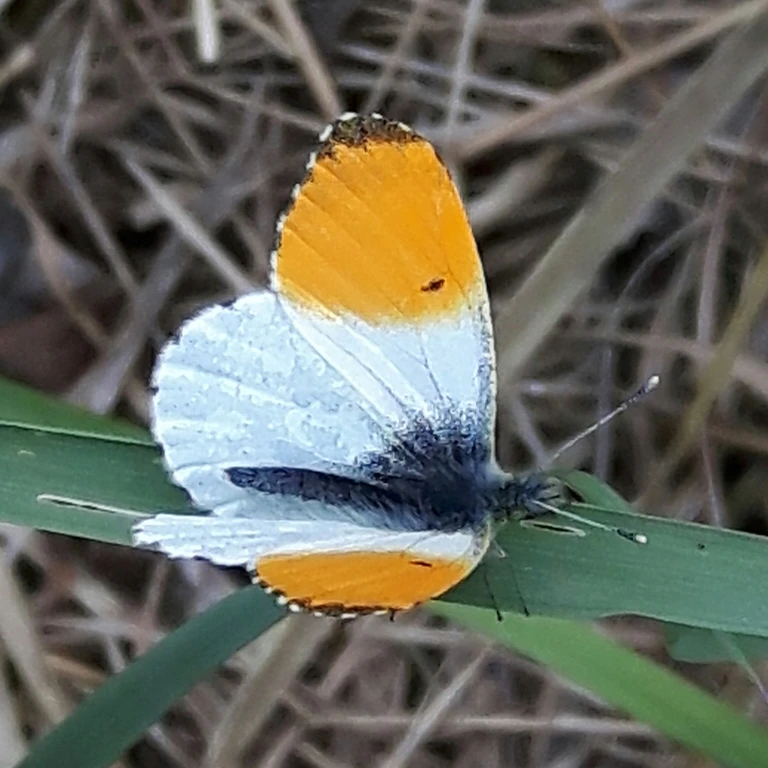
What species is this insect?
Anthocharis cardamines
